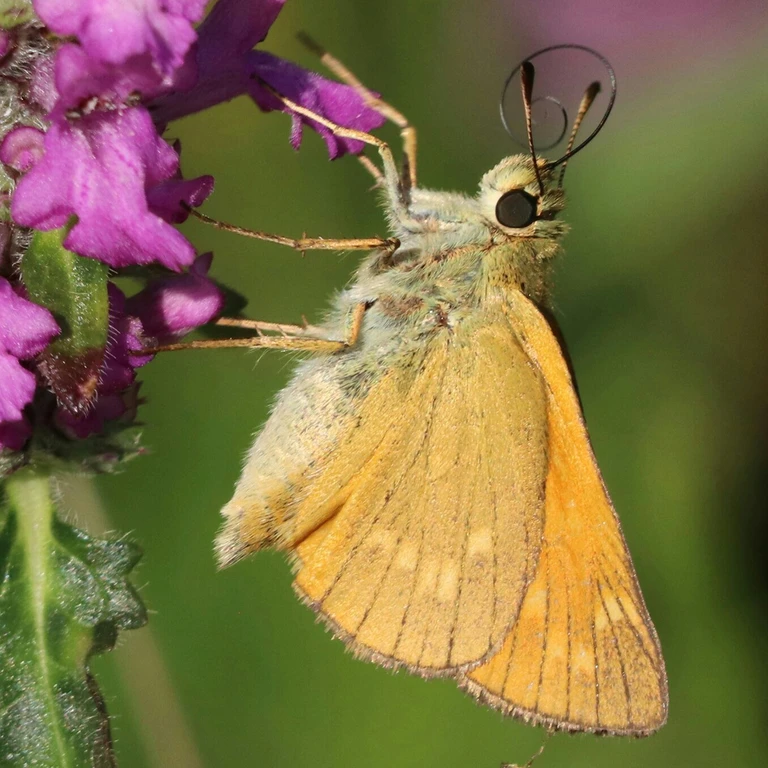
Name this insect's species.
Ochlodes sylvanus (also Ochlodes venata)
